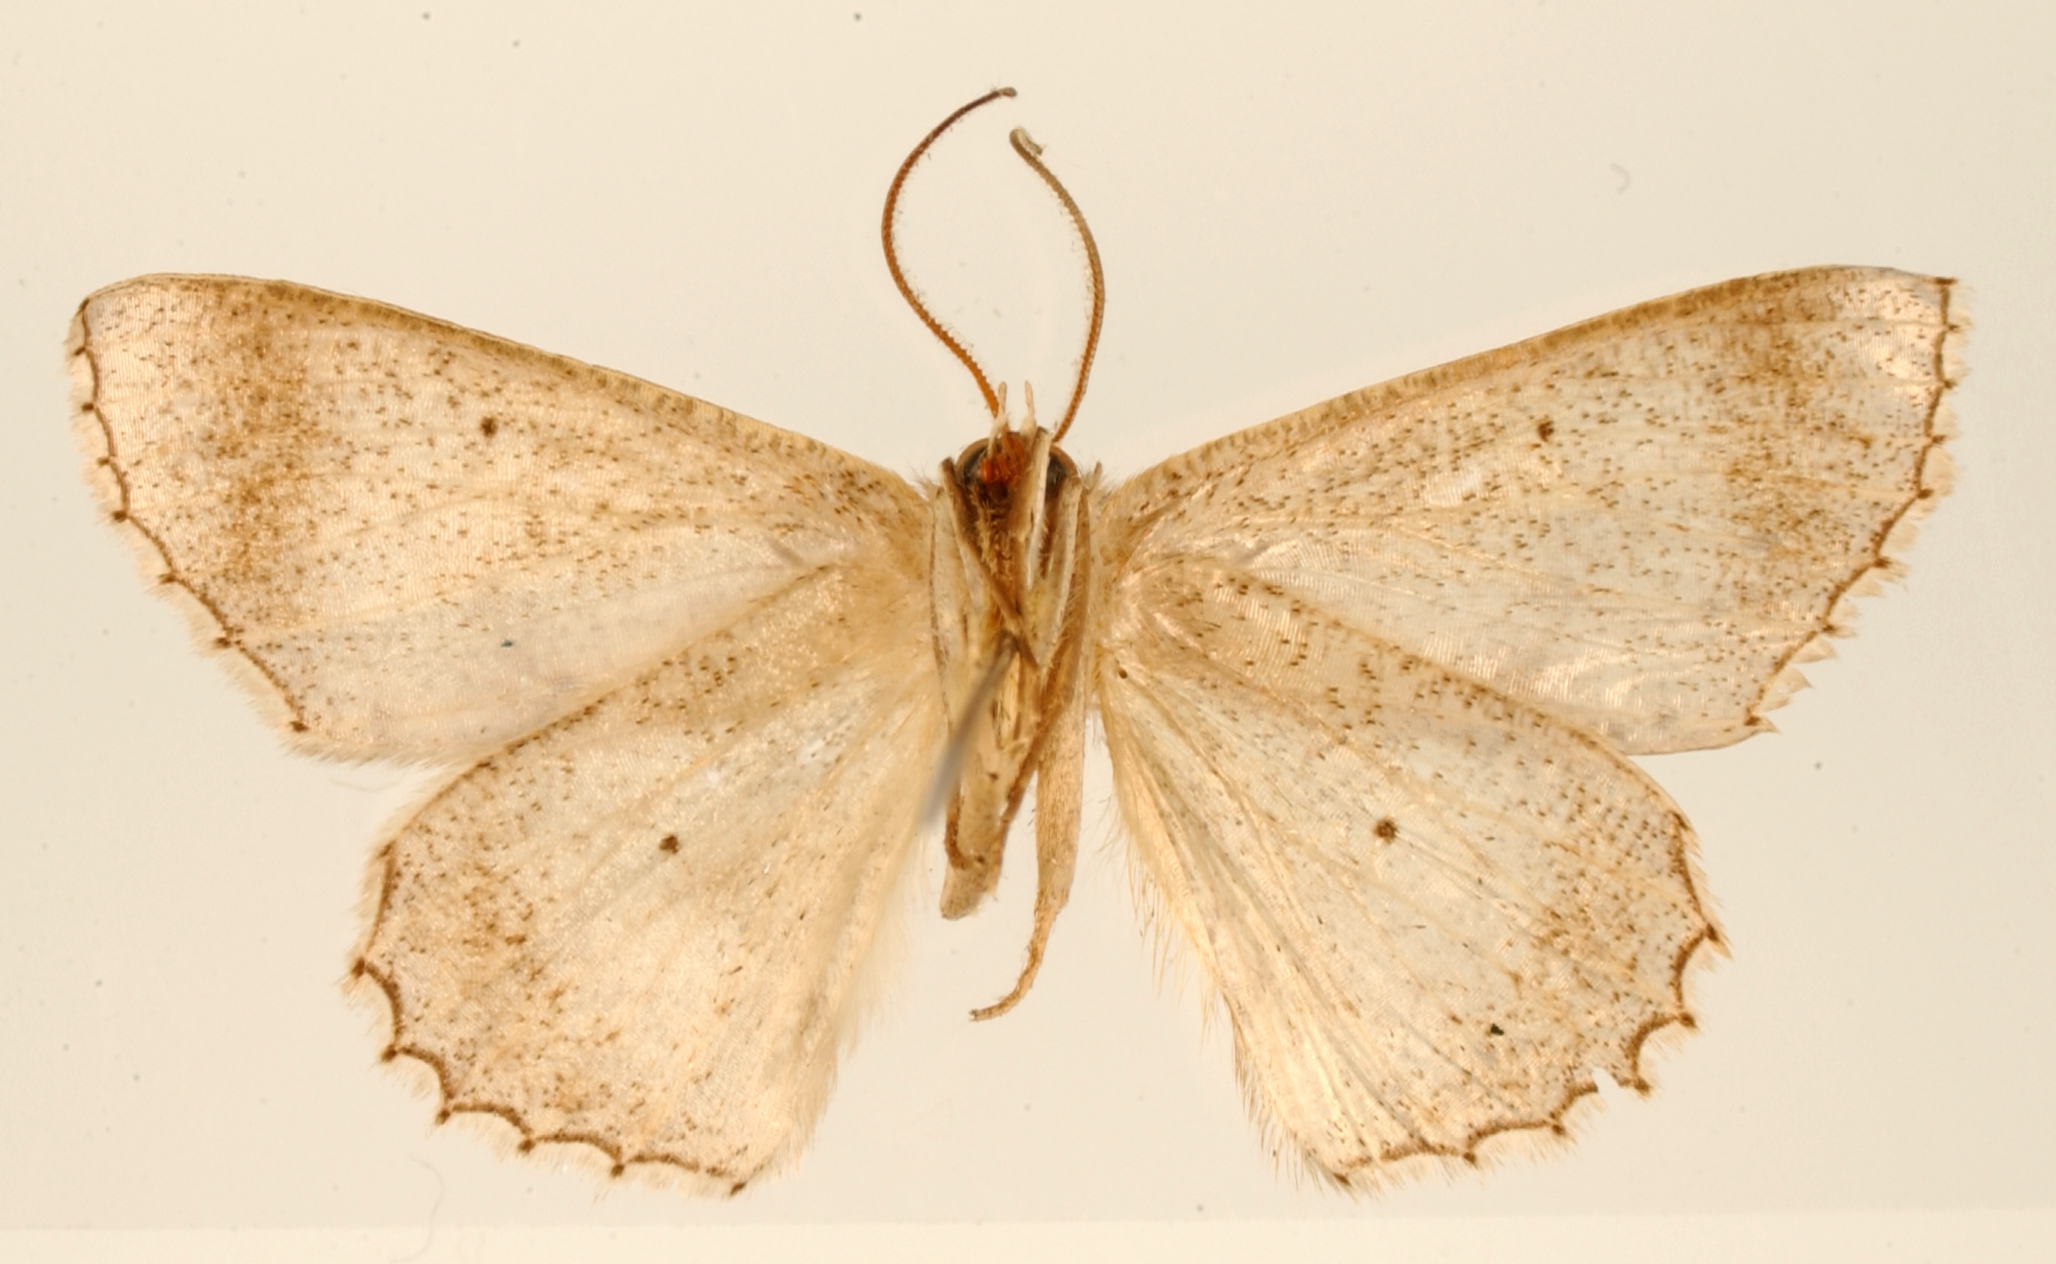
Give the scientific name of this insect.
Isochromodes sheila
